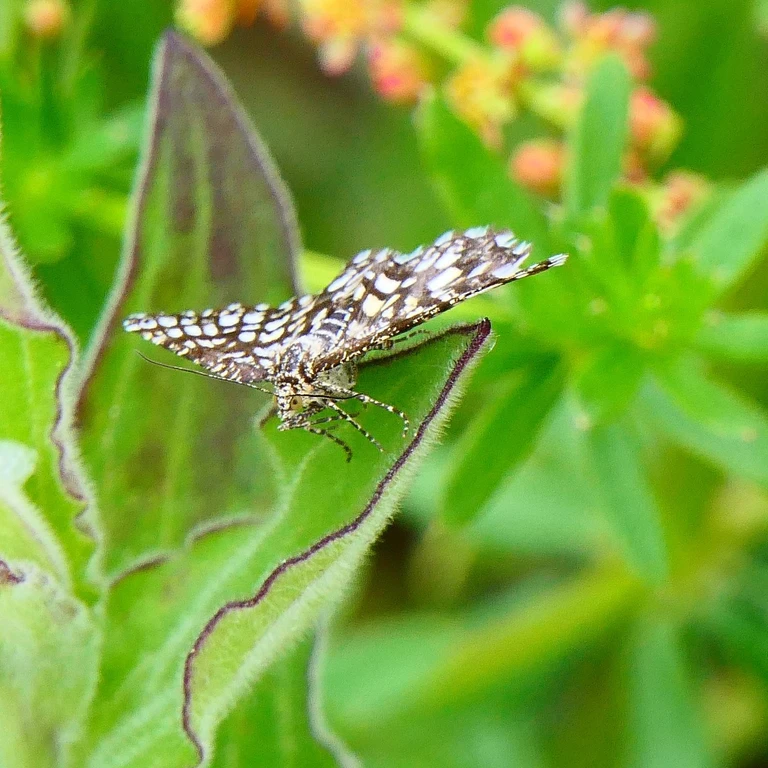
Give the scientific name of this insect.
Chiasmia clathrata
